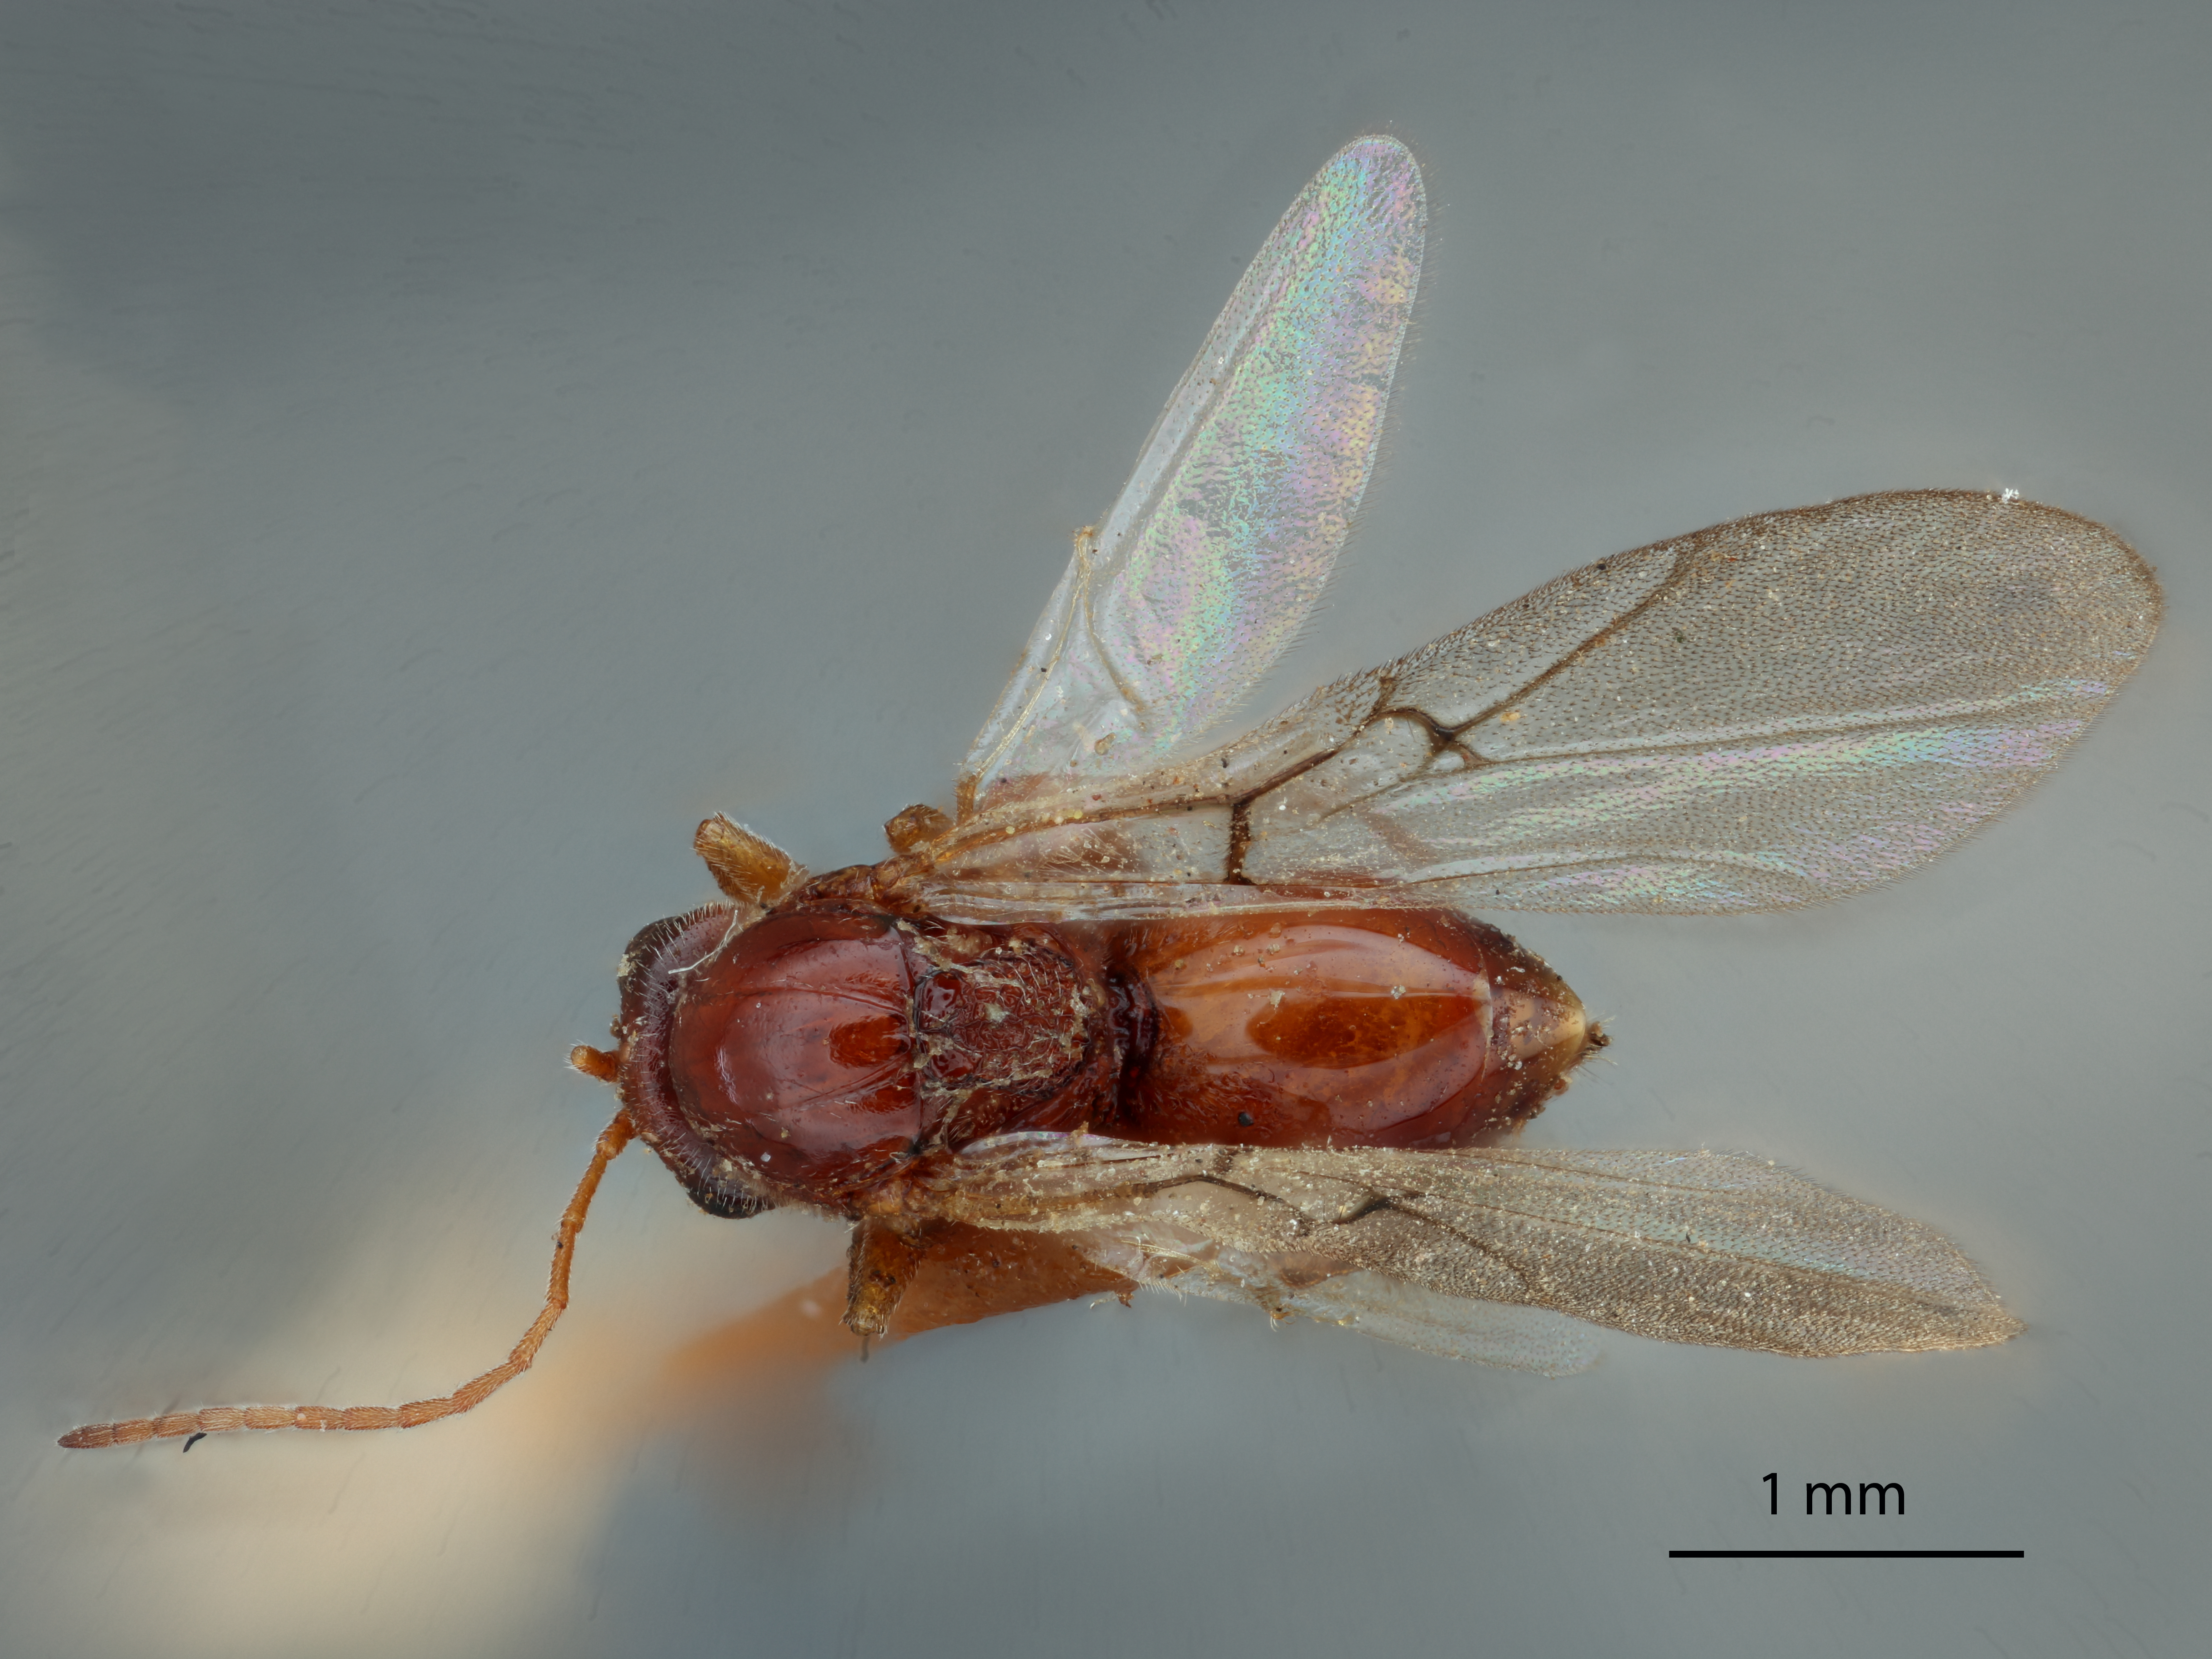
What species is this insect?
Periclistus castanopsidis
